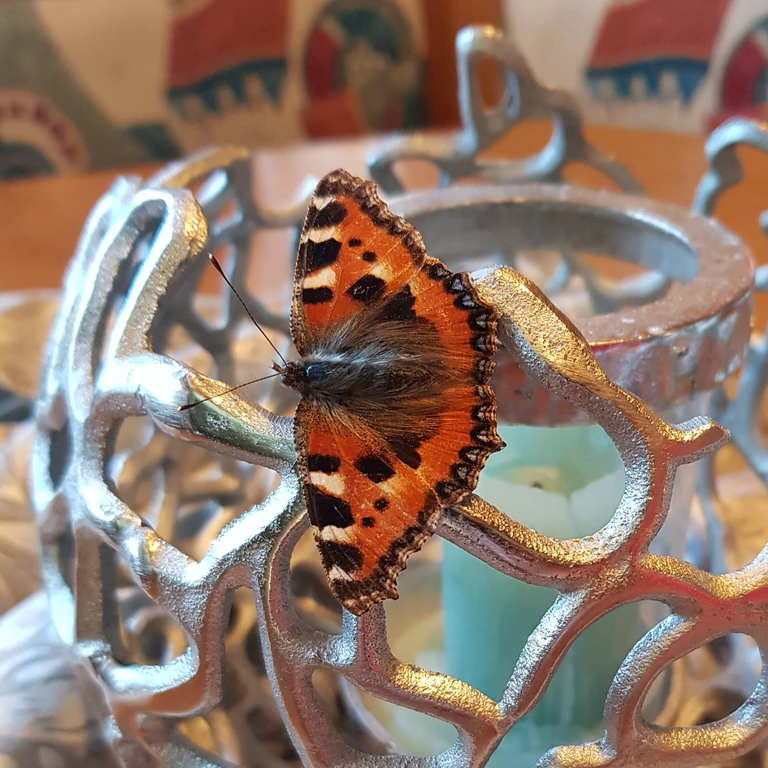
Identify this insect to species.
Aglais urticae
